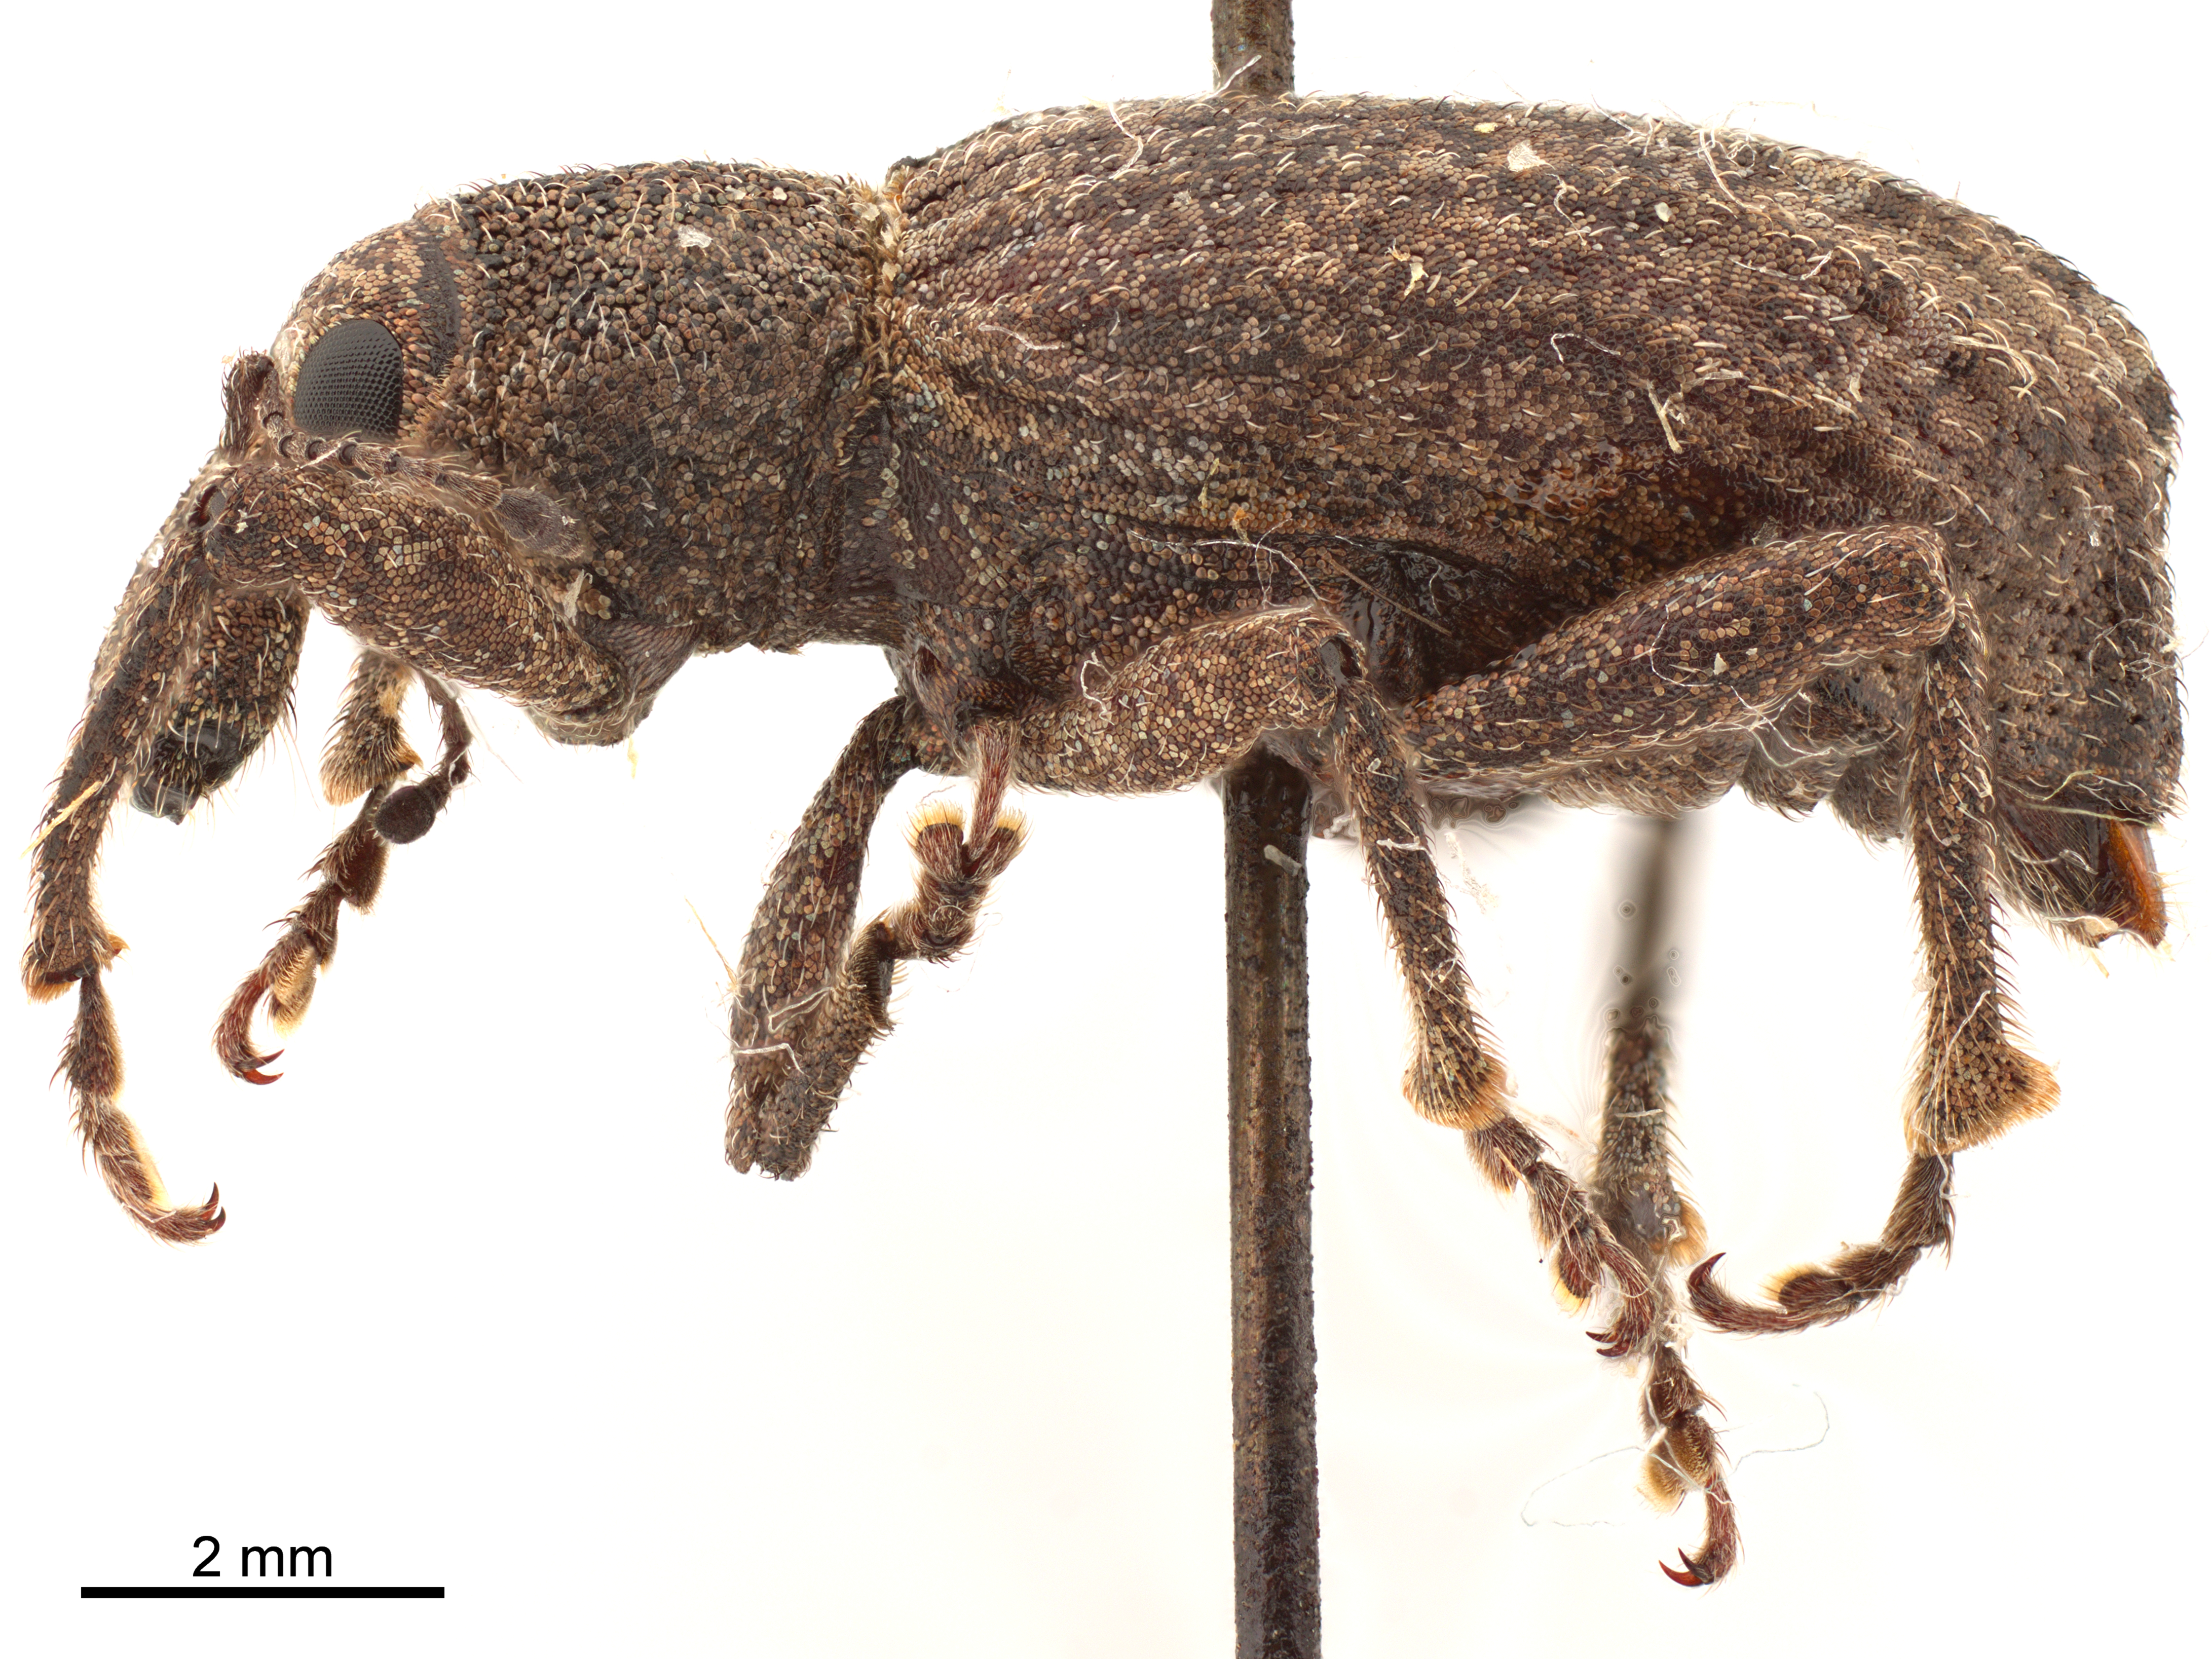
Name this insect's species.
Adaleres humeralis
